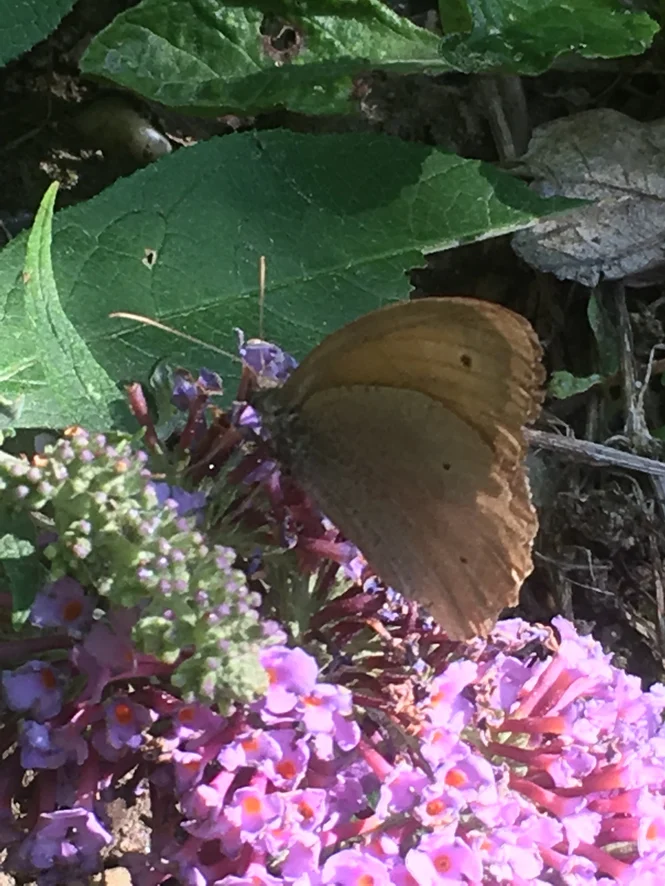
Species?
Maniola jurtina
